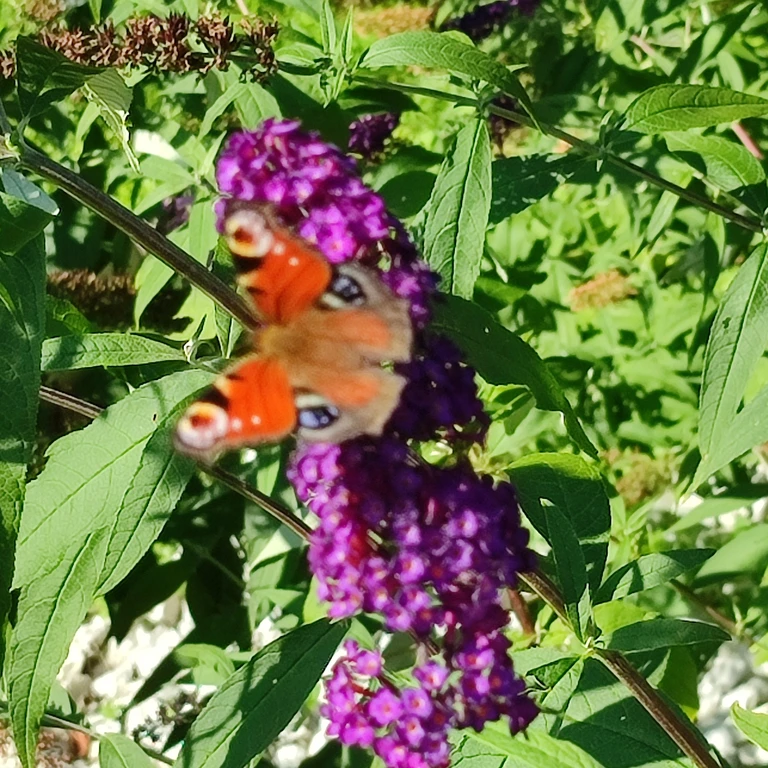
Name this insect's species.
Aglais io
